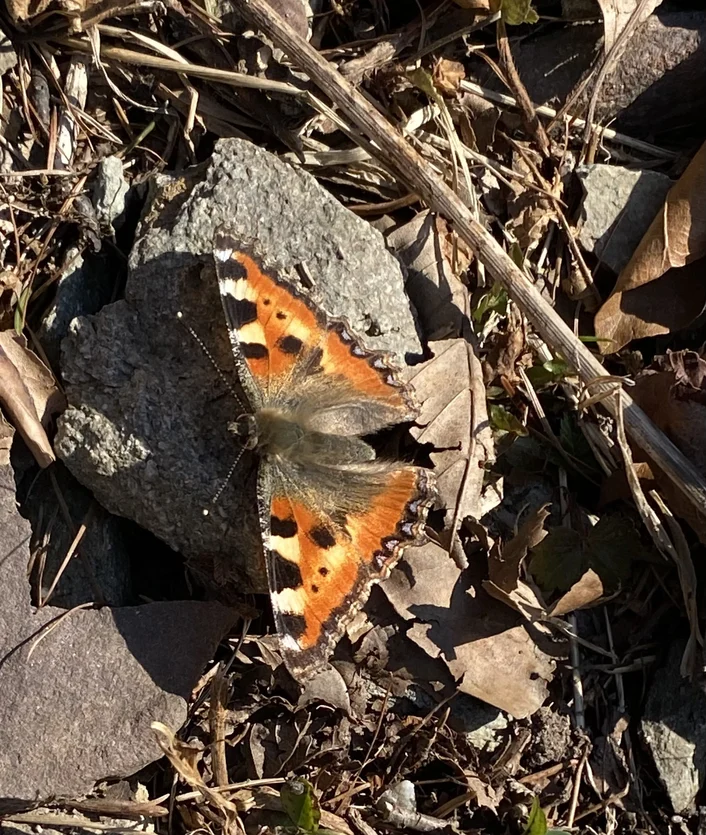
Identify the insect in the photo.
Aglais urticae
